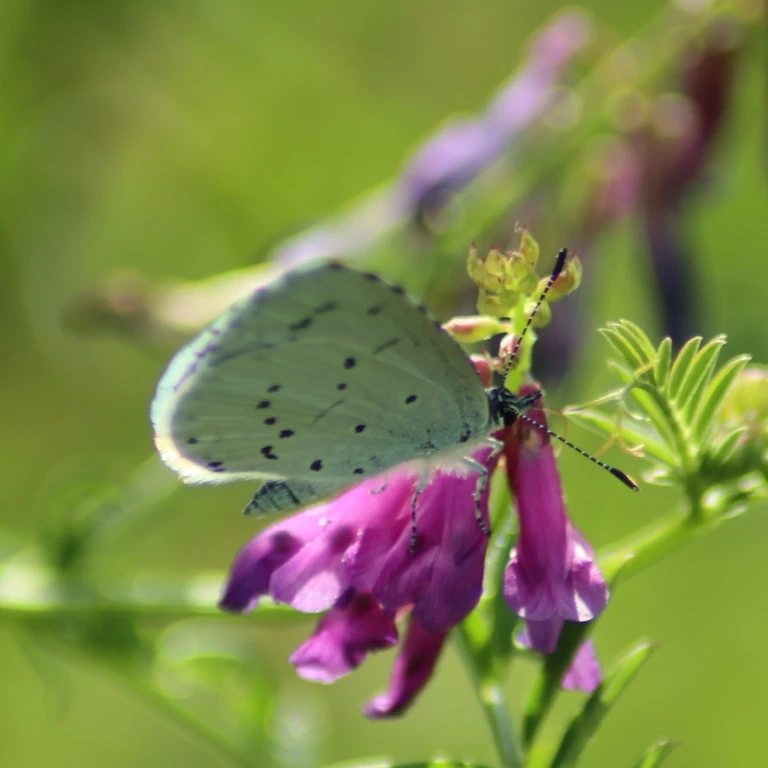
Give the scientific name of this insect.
Celastrina argiolus
